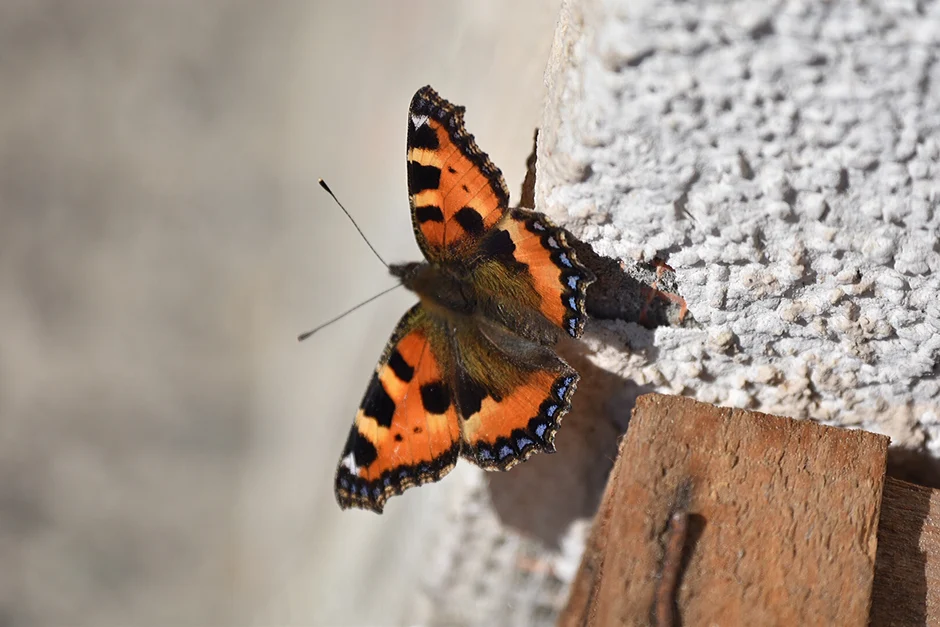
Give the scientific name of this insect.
Aglais urticae
